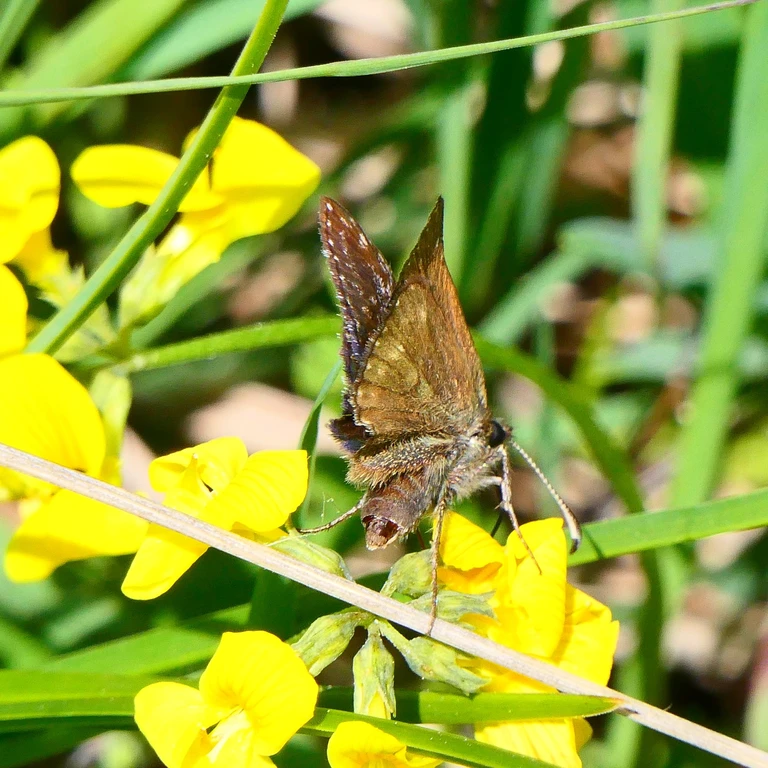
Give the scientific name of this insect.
Erynnis tages
